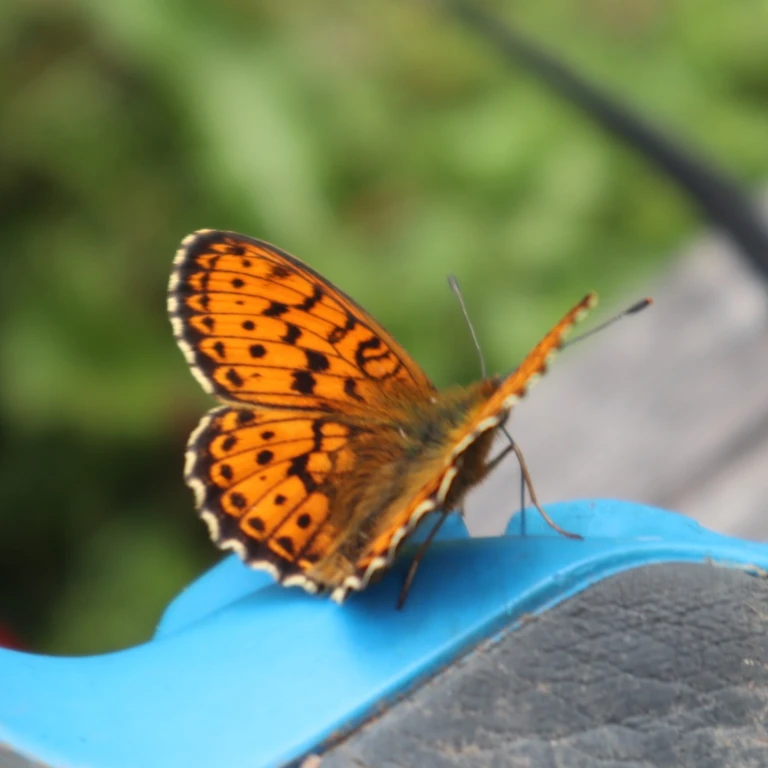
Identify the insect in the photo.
Brenthis ino
